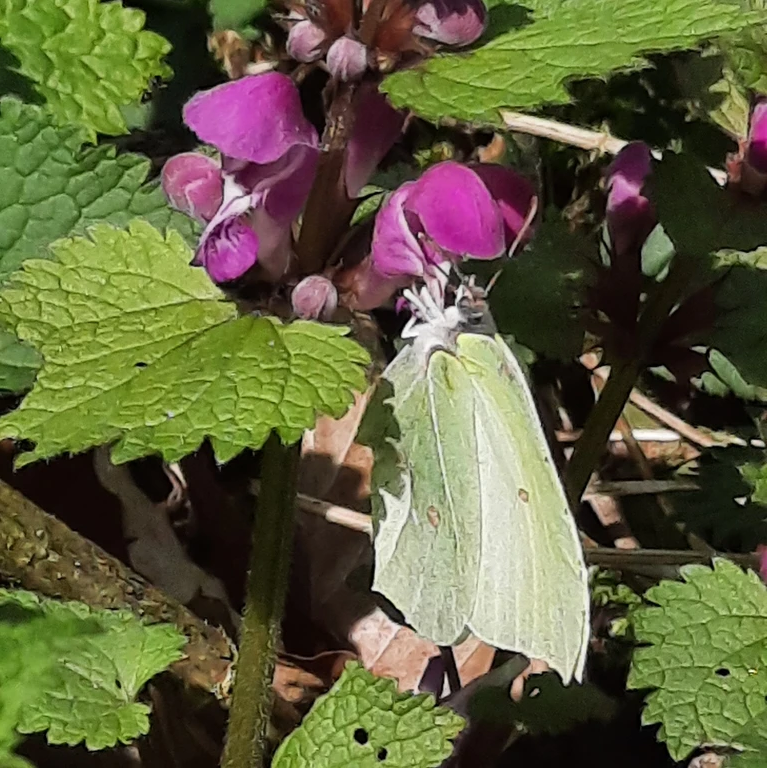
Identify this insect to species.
Gonepteryx rhamni
